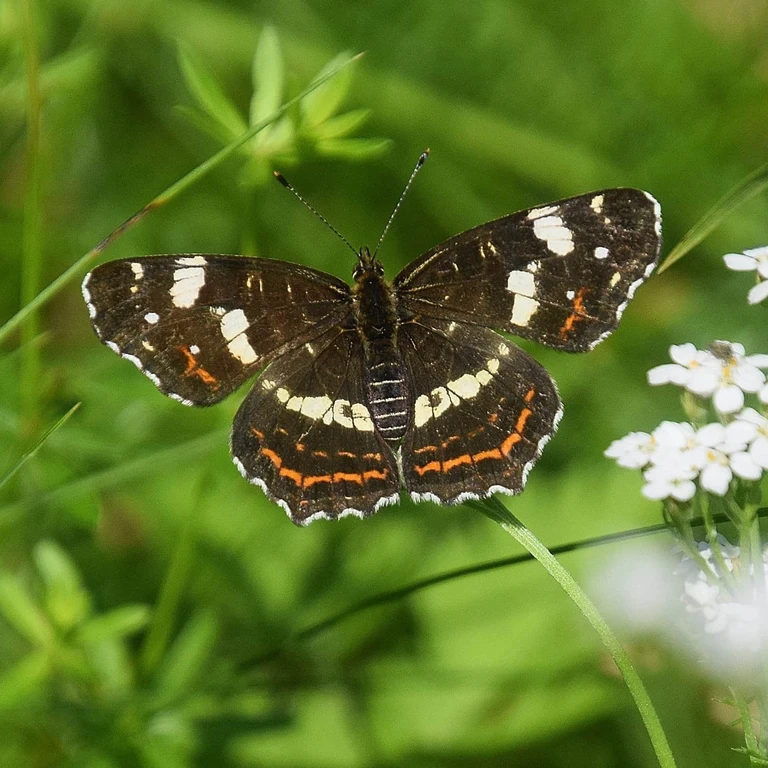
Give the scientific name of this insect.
Araschnia levana
